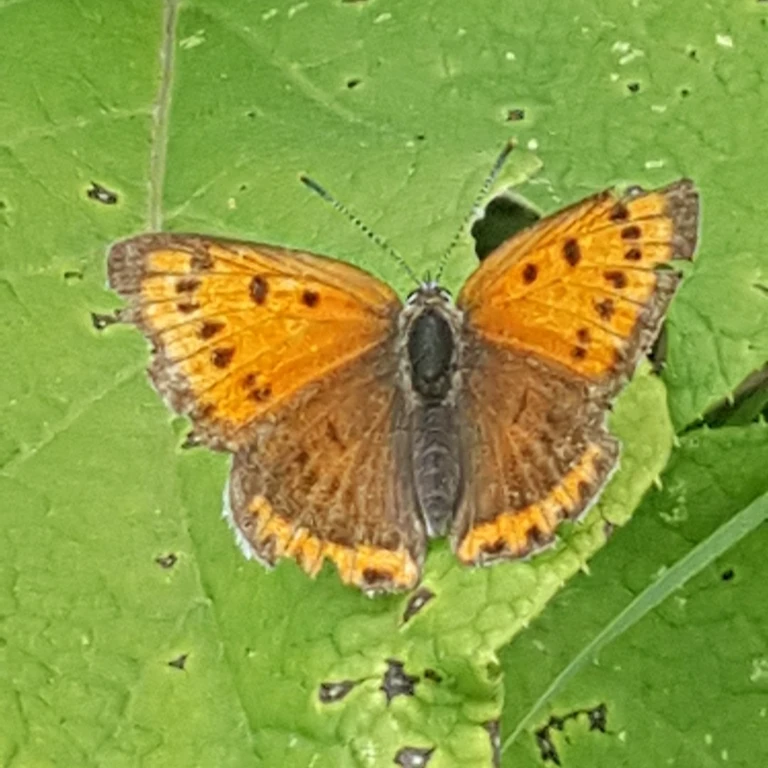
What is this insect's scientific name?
Lycaena dispar
